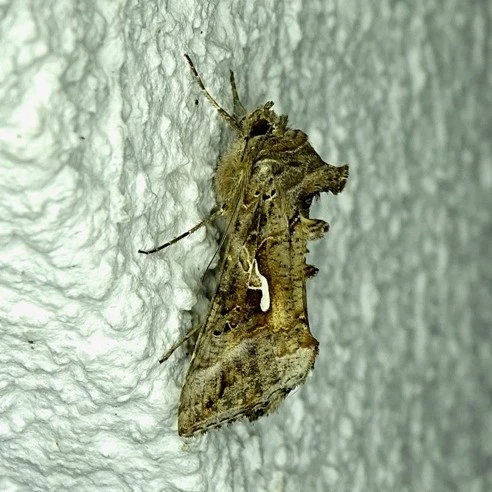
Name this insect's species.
Autographa gamma
